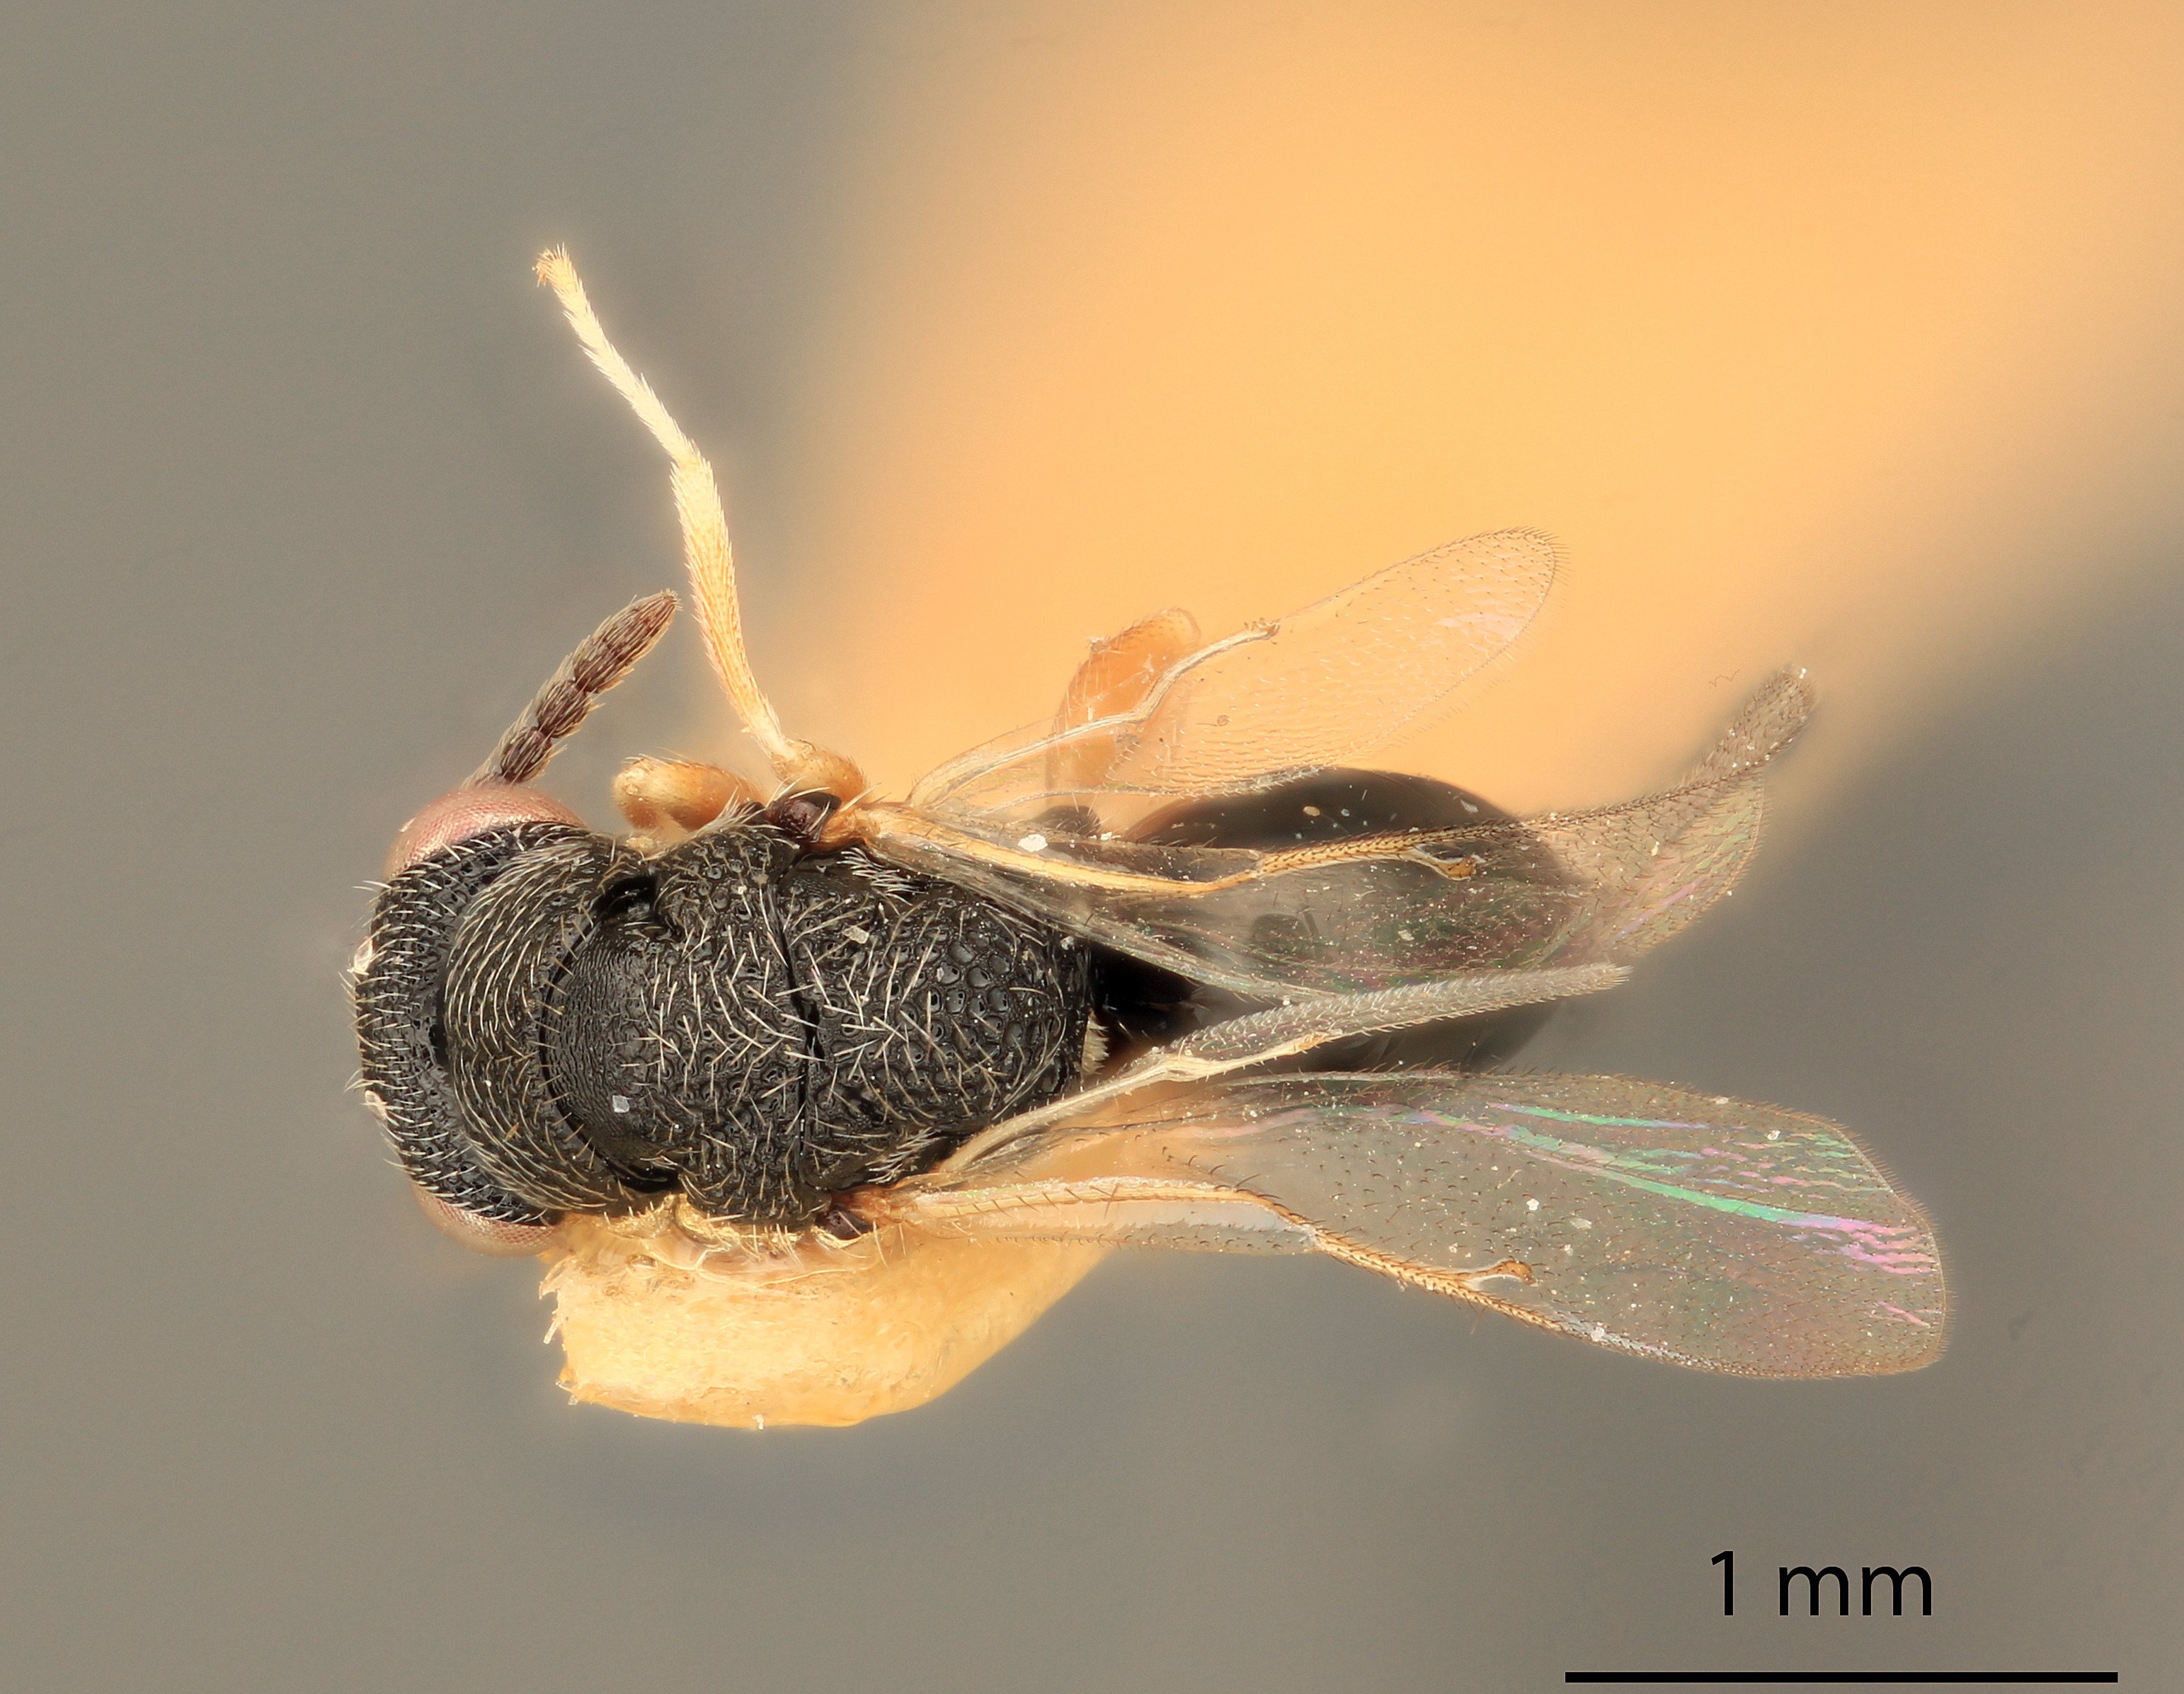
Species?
Eurytoma stegmoleri
